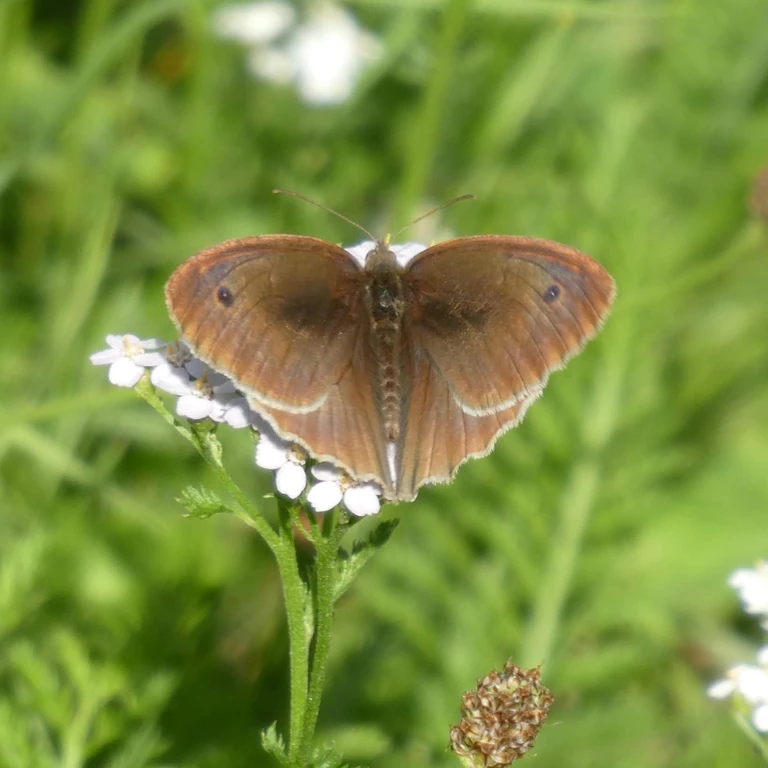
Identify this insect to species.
Maniola jurtina
